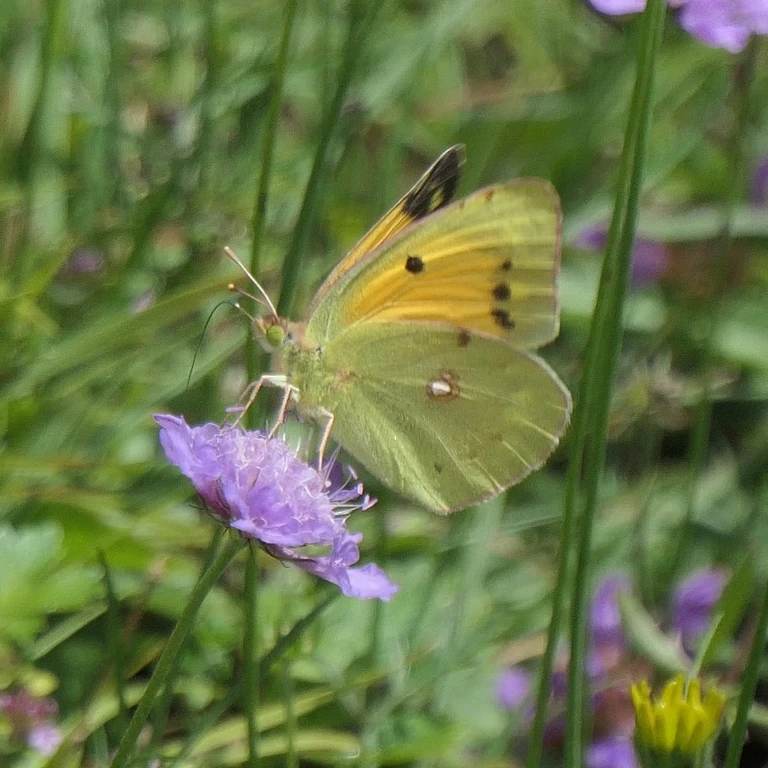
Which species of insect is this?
Colias croceus
